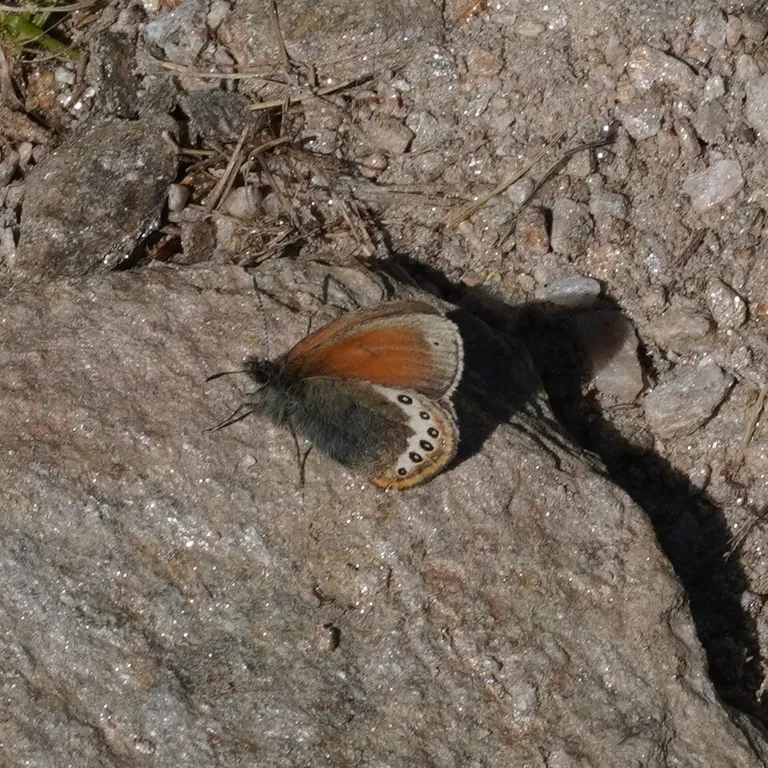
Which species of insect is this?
Coenonympha gardetta
